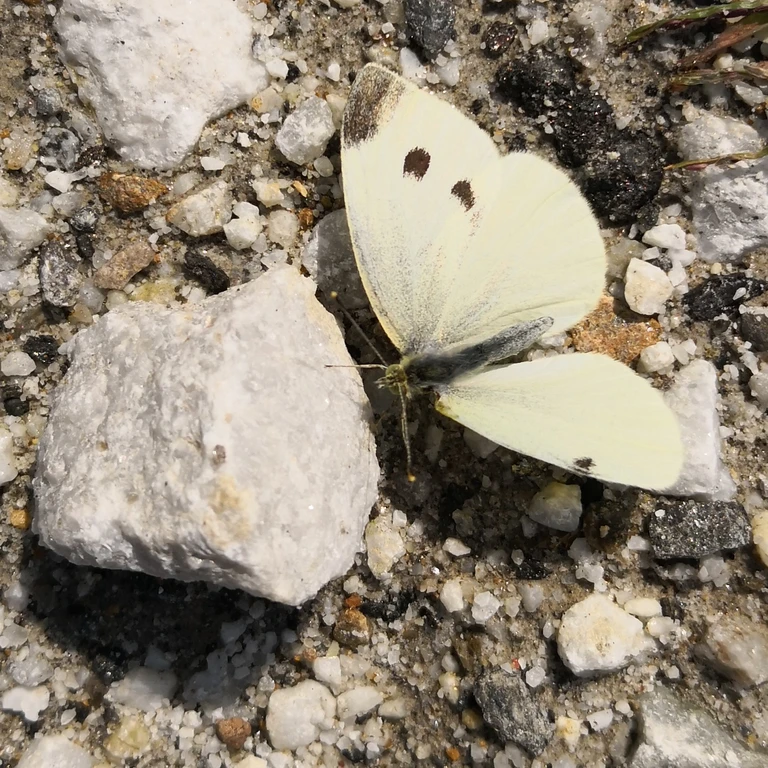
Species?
Pieris rapae
